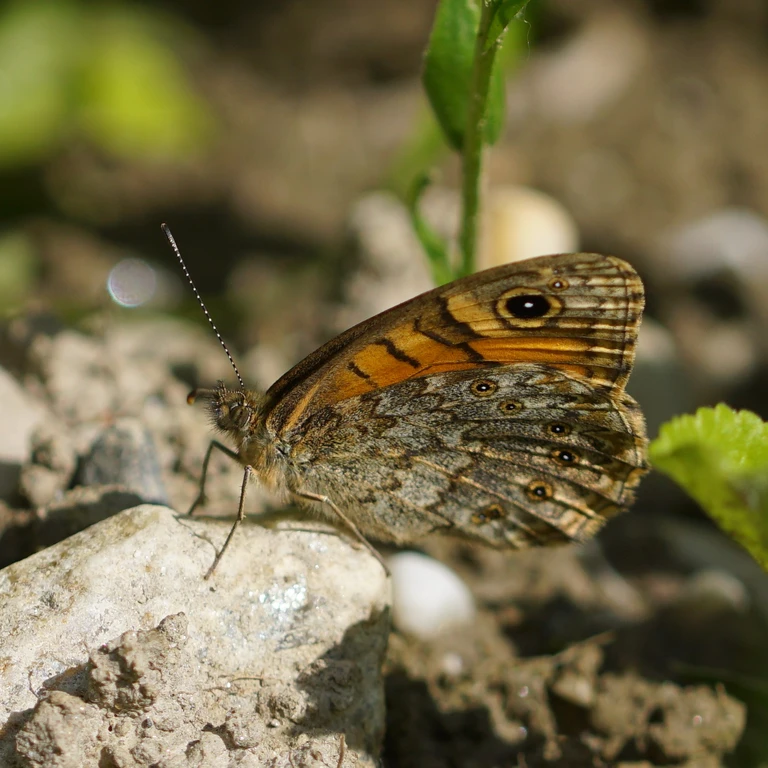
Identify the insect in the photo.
Lasiommata megera (also Pararge megera)
